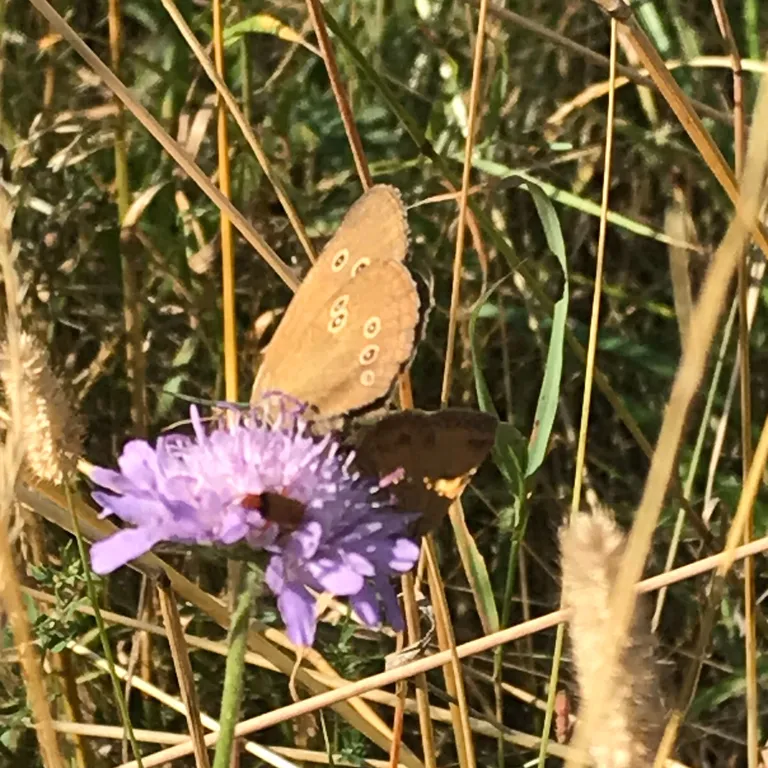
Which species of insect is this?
Aphantopus hyperantus
